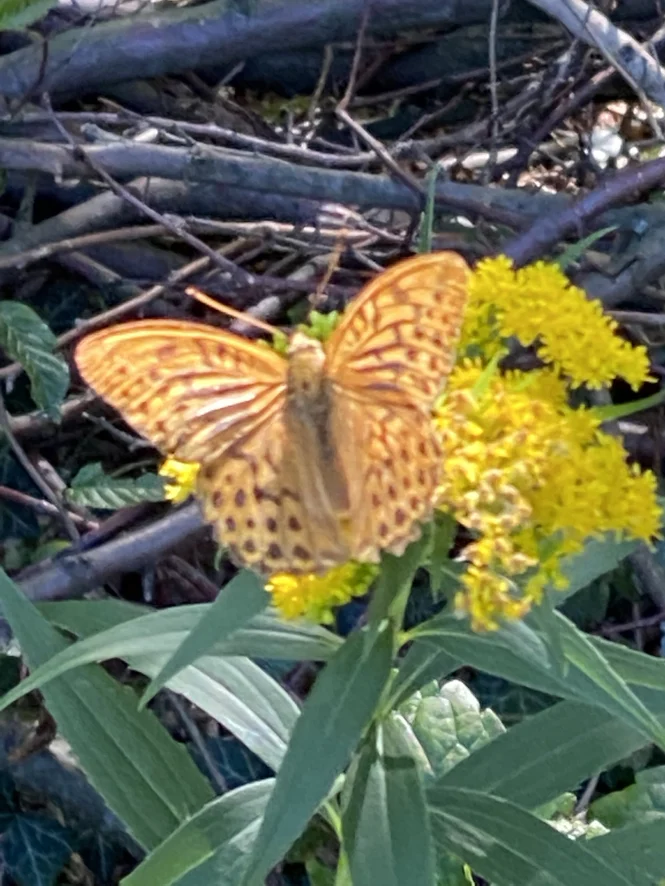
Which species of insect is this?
Argynnis paphia
